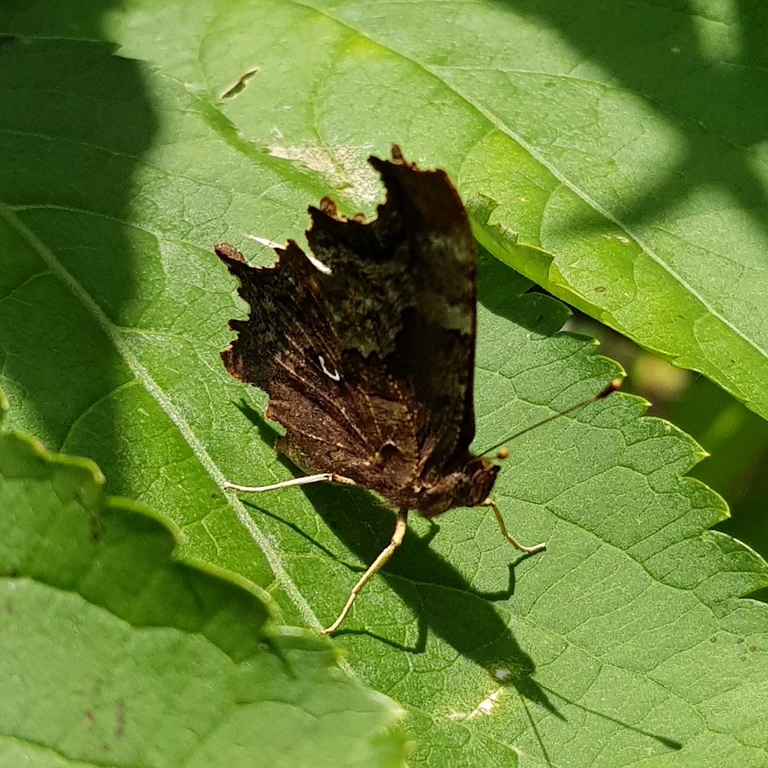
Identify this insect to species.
Polygonia c-album
